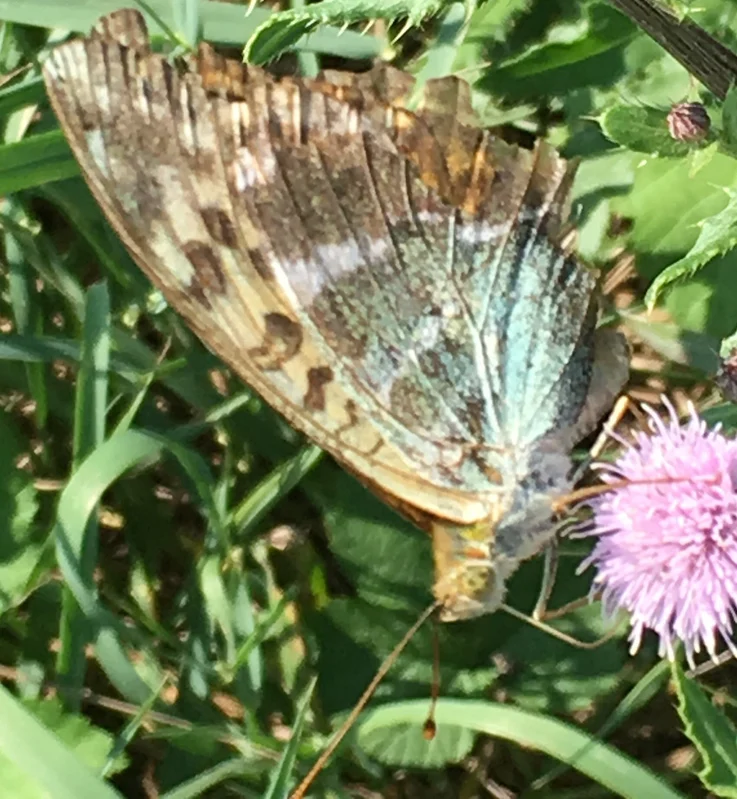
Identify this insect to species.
Argynnis paphia
